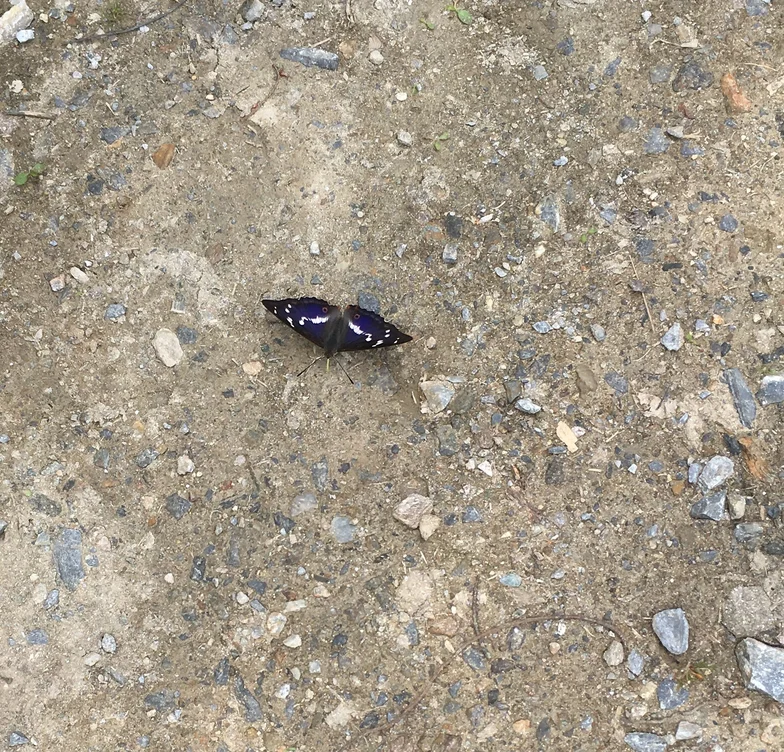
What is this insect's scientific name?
Apatura iris
